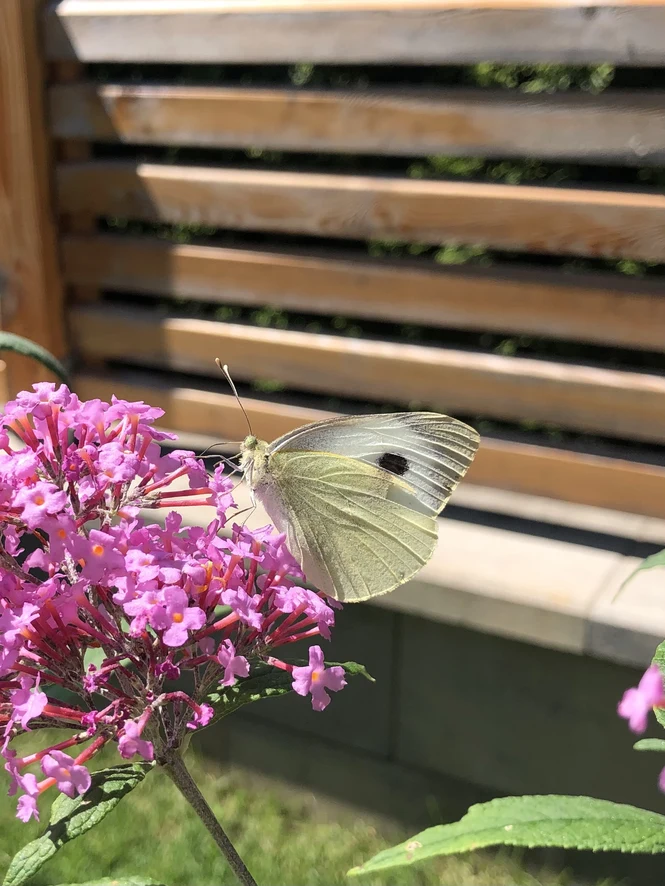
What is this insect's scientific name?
Pieris brassicae
